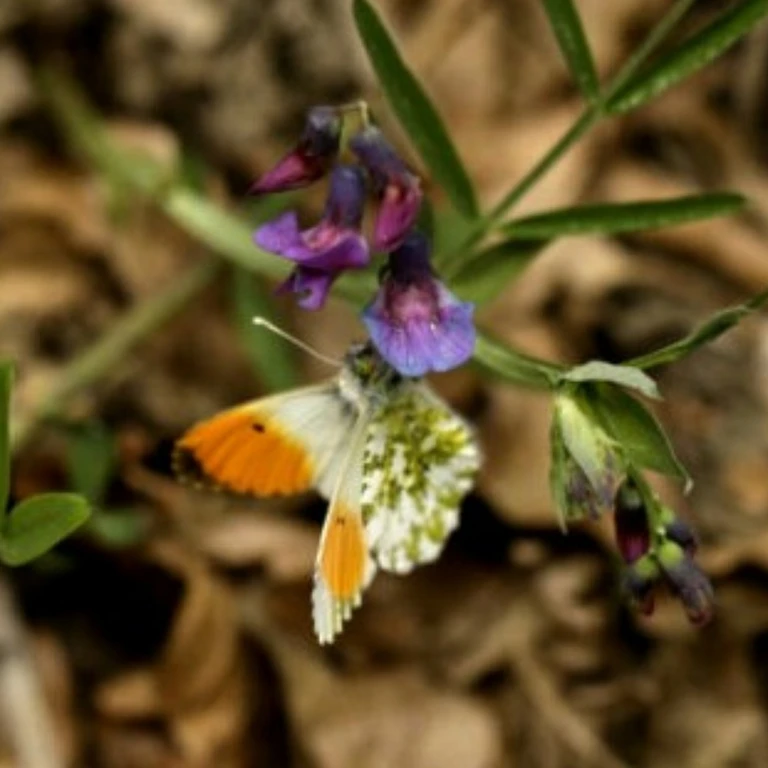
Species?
Anthocharis cardamines
